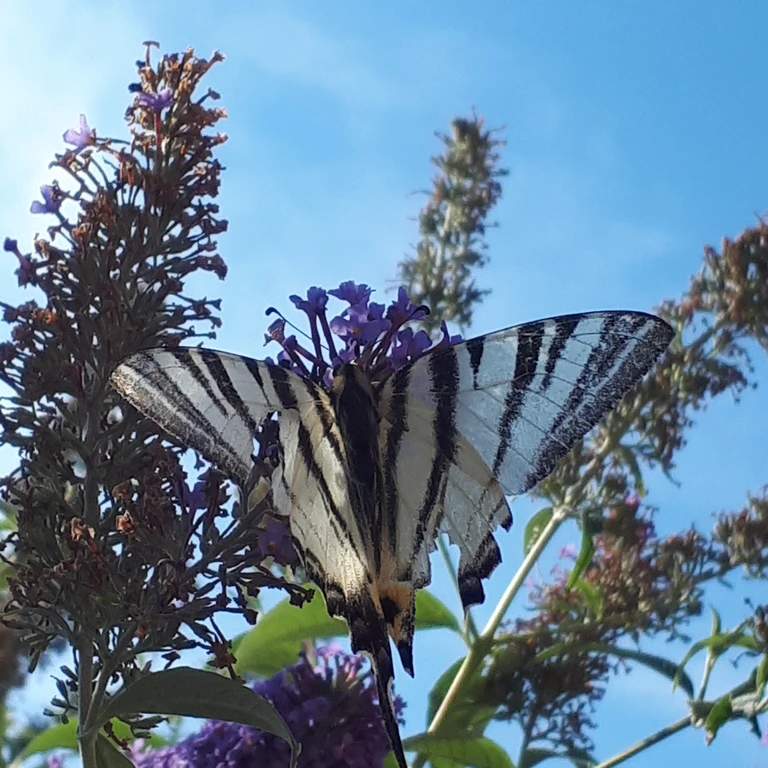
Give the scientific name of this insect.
Iphiclides podalirius
